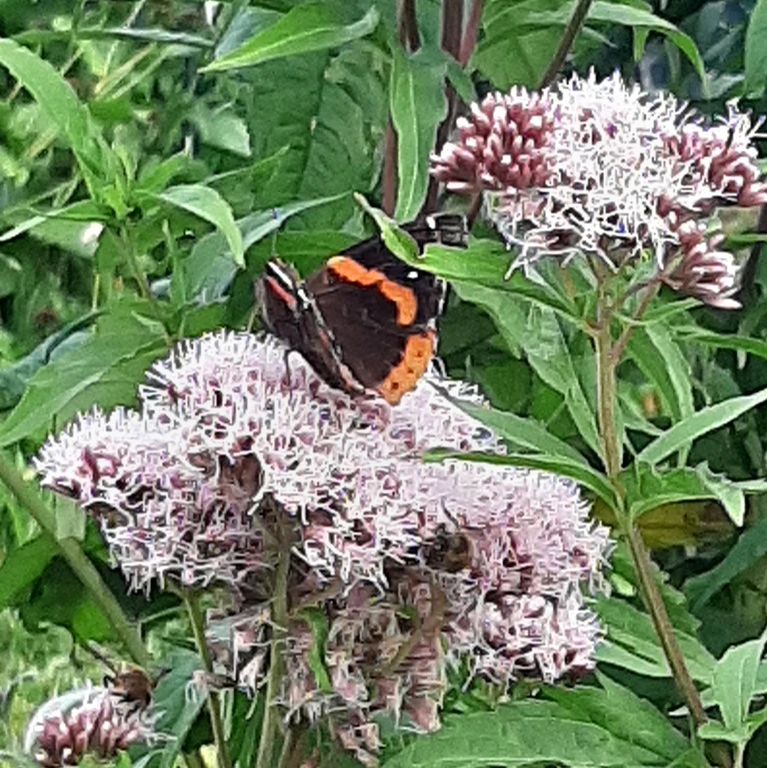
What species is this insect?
Vanessa atalanta
